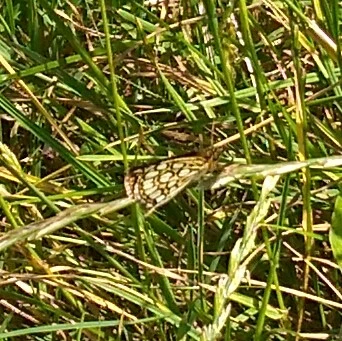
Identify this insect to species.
Heteropterus morpheus
